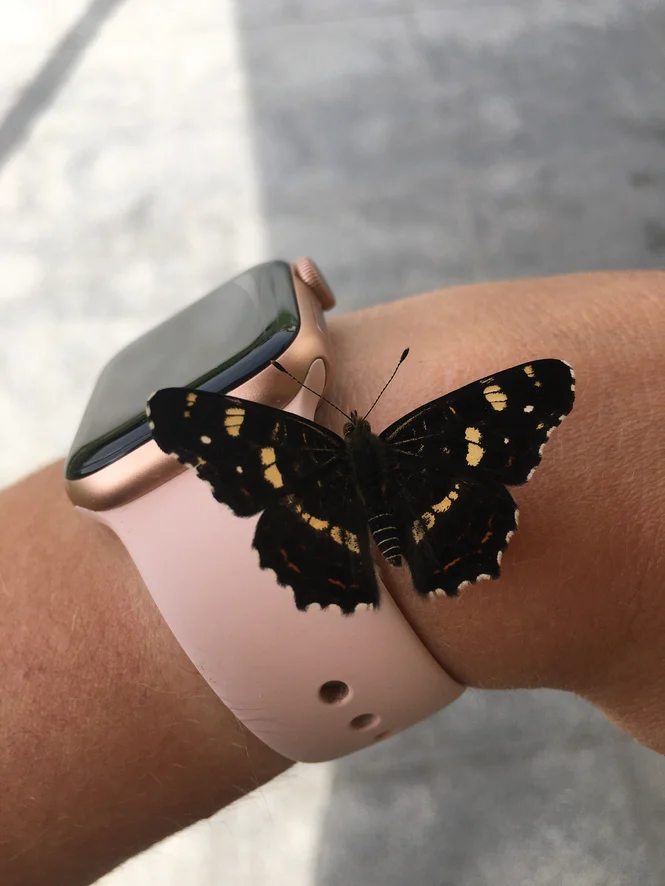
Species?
Araschnia levana
